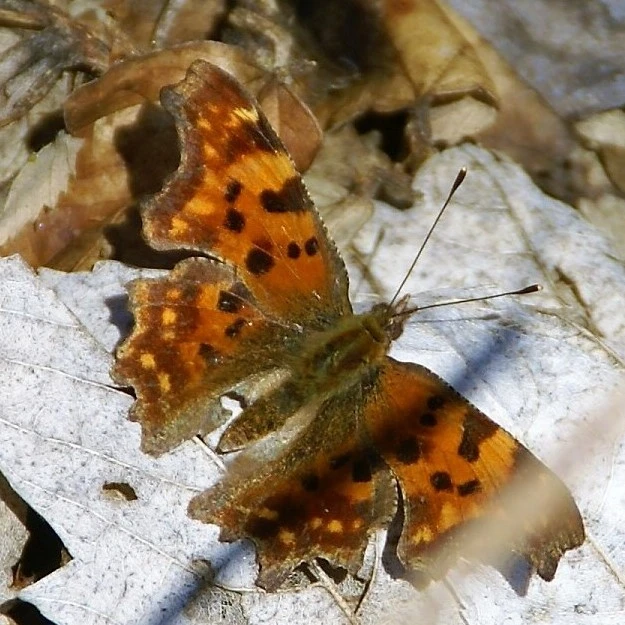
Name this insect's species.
Polygonia c-album
